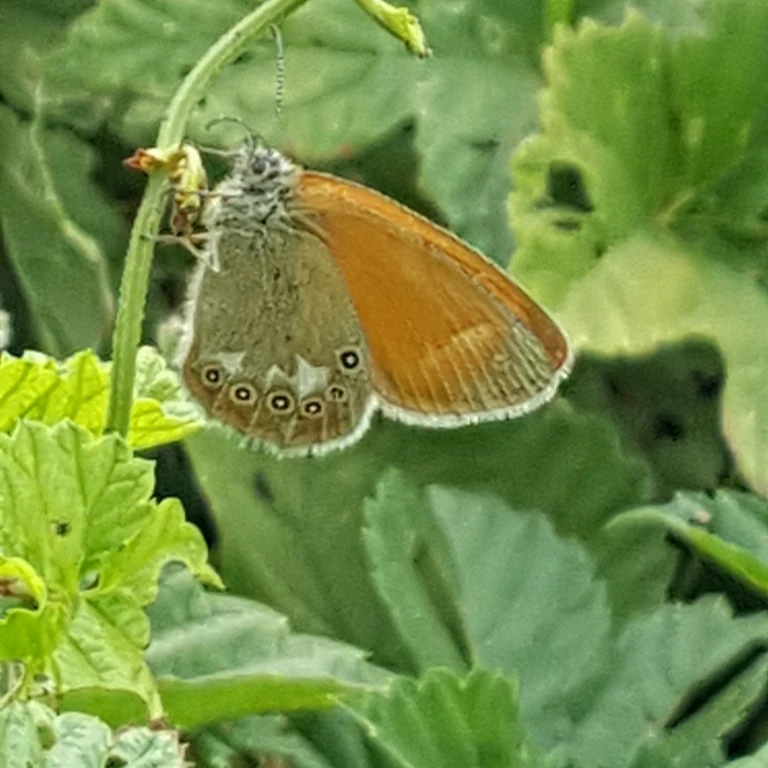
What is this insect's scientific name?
Coenonympha glycerion (also Coenonympha iphis)
